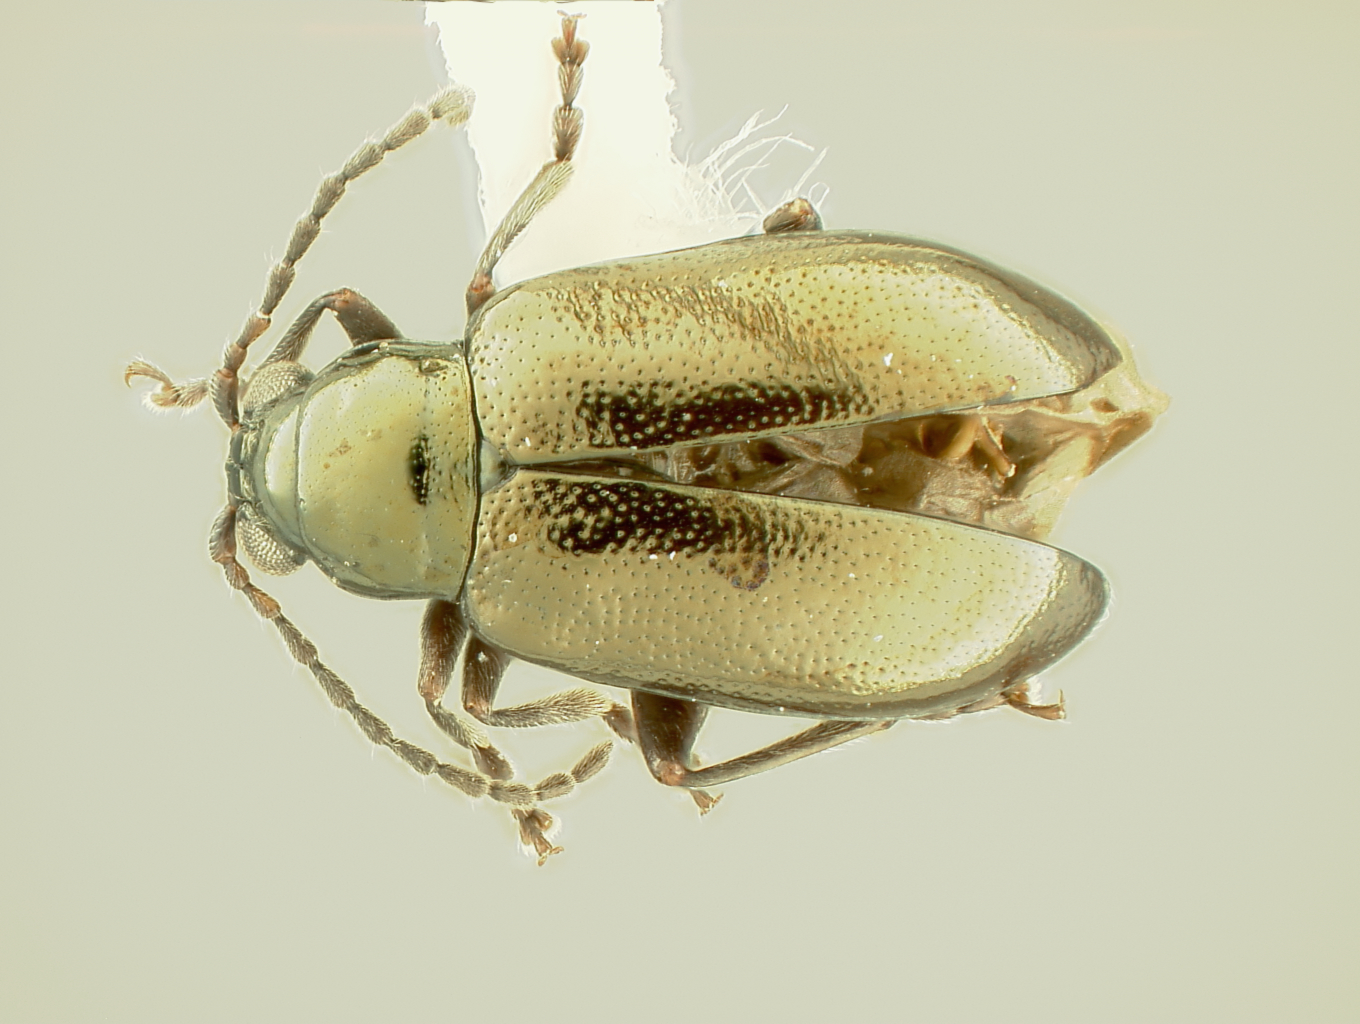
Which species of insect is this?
Altica copelandi
